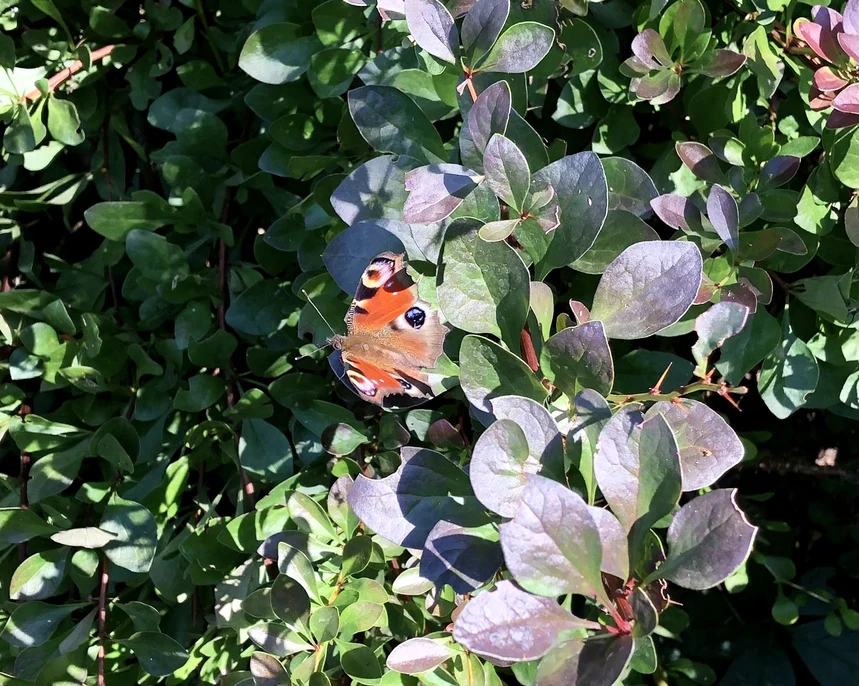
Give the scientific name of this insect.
Aglais io
